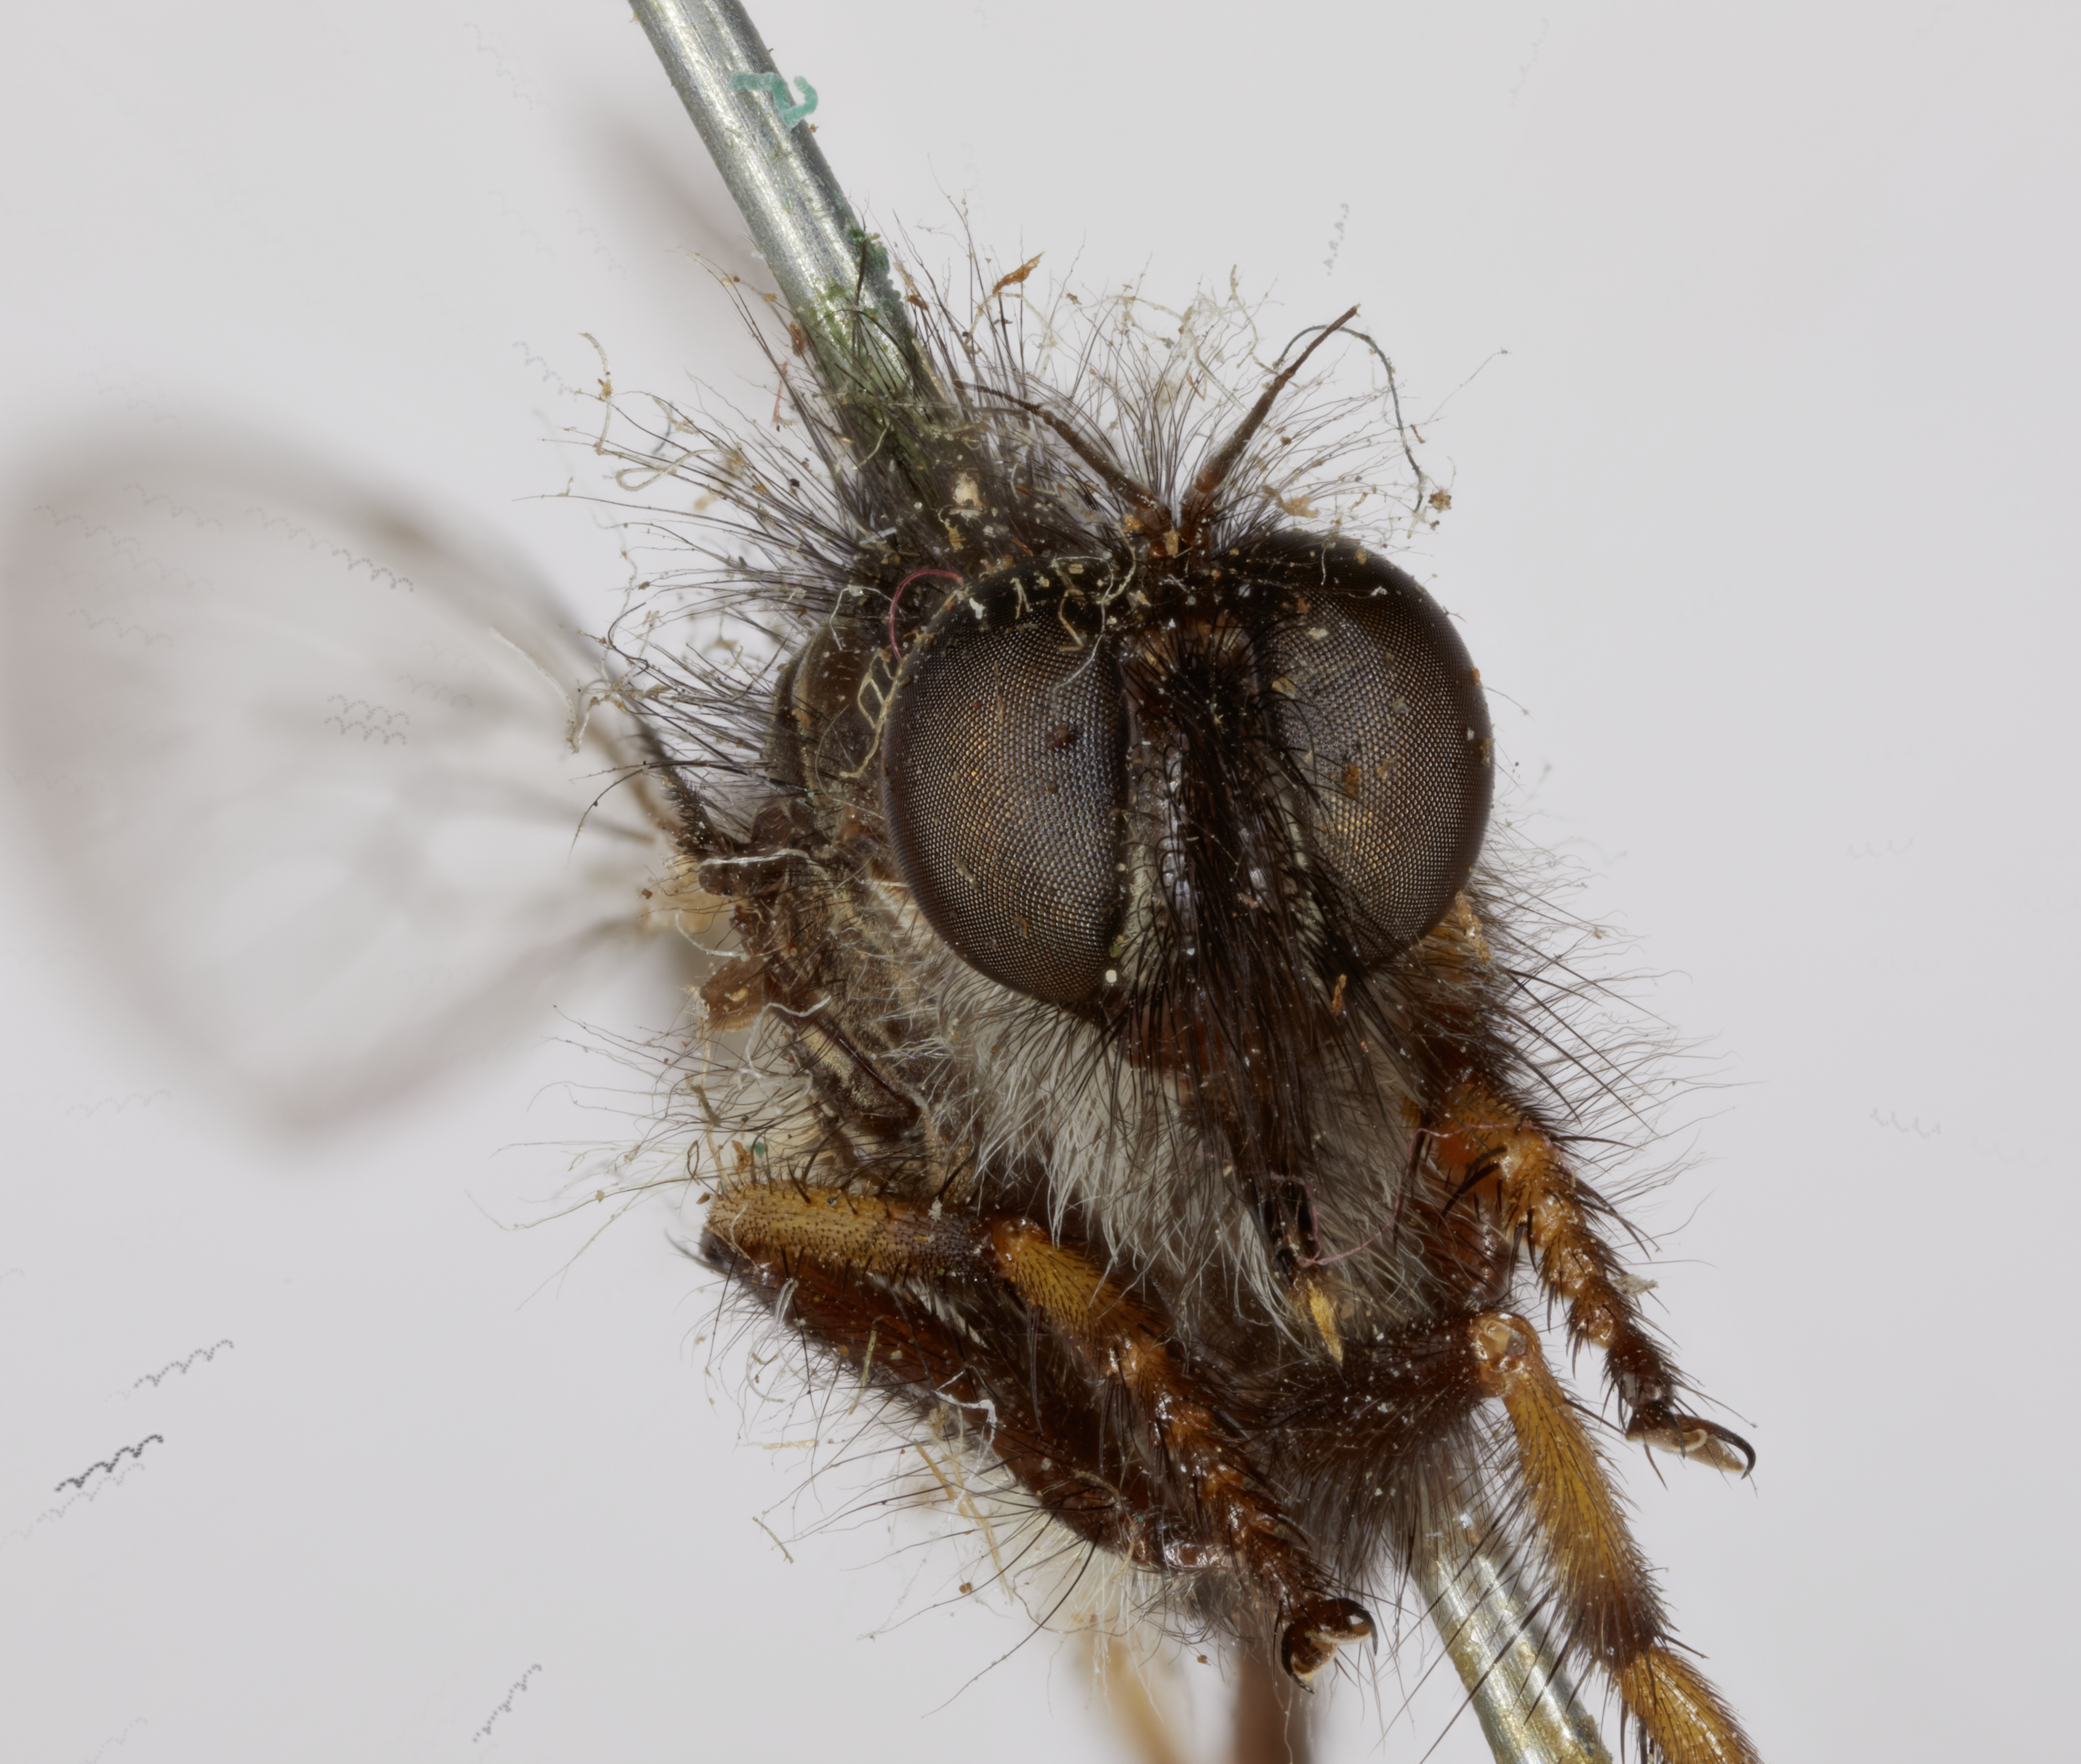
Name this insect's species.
Asilus coquillettii (also Acrobasis feltella)
